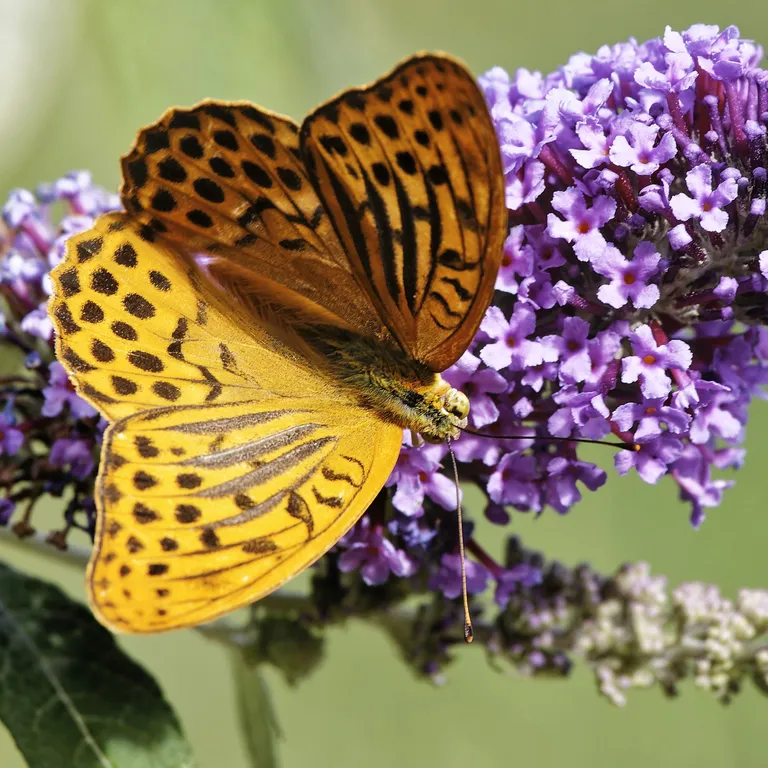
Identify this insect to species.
Argynnis paphia
